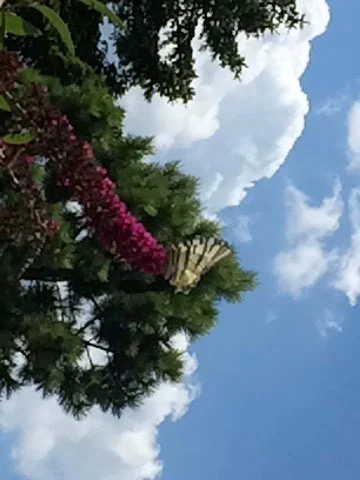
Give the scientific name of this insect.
Iphiclides podalirius
